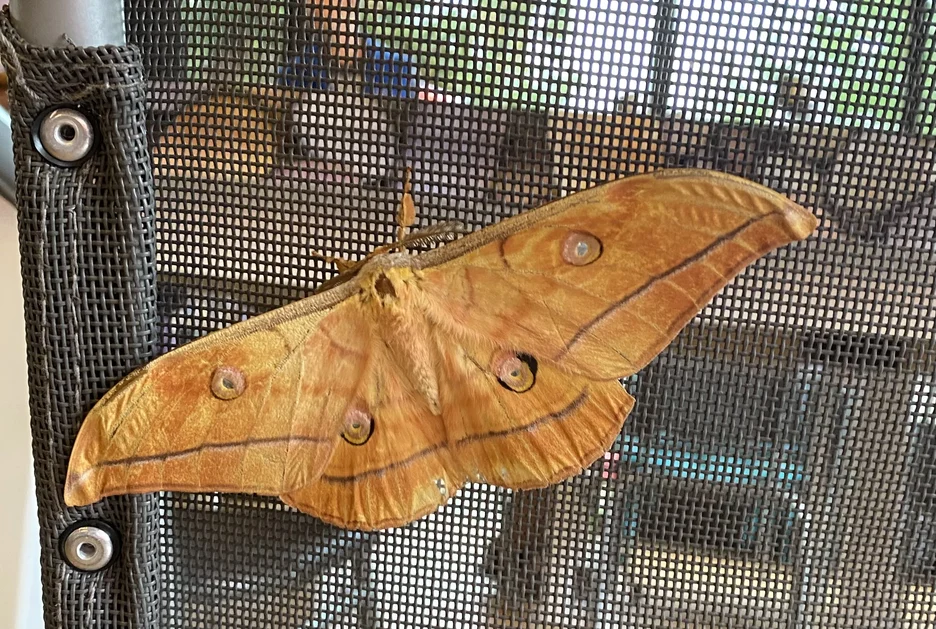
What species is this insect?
Antheraea yamamai
